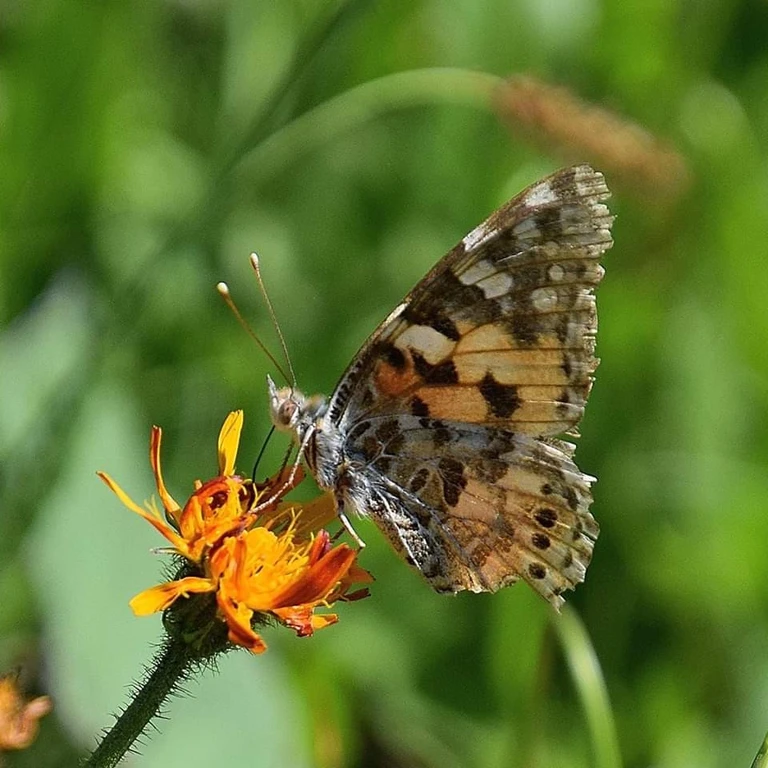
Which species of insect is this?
Vanessa cardui
